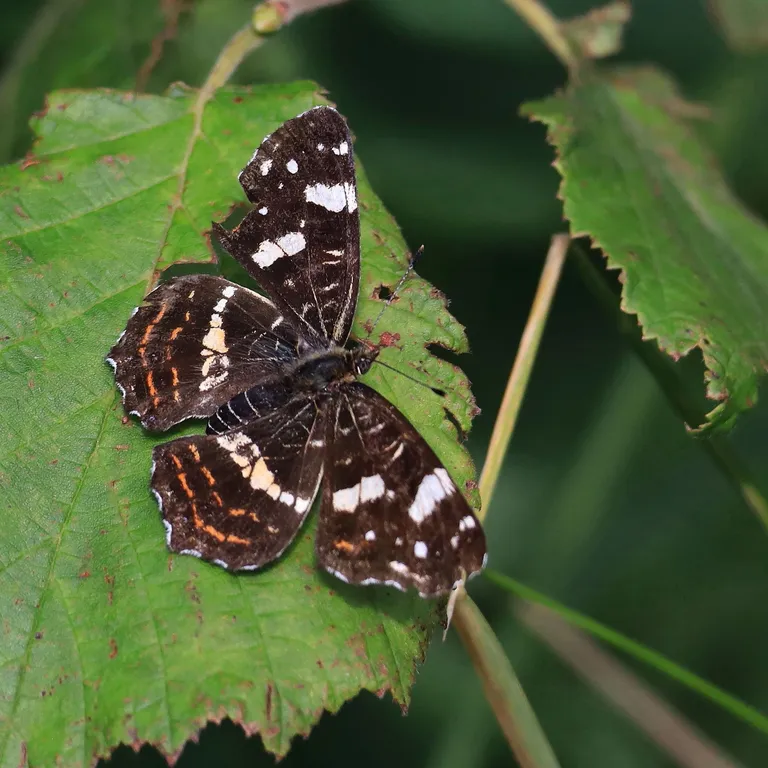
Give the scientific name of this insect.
Araschnia levana
